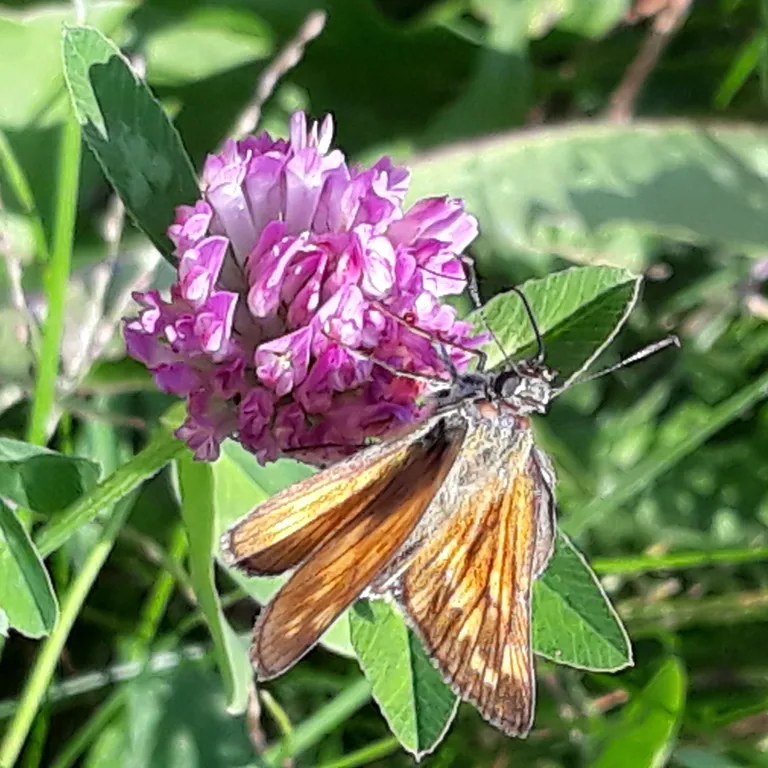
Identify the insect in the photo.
Ochlodes sylvanus (also Ochlodes venata)
